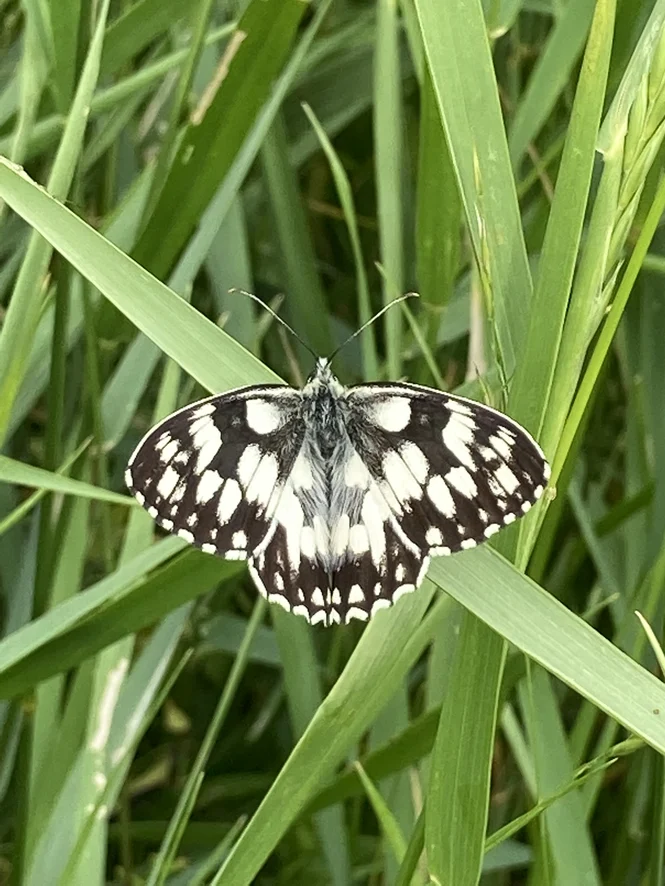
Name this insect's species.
Melanargia galathea
